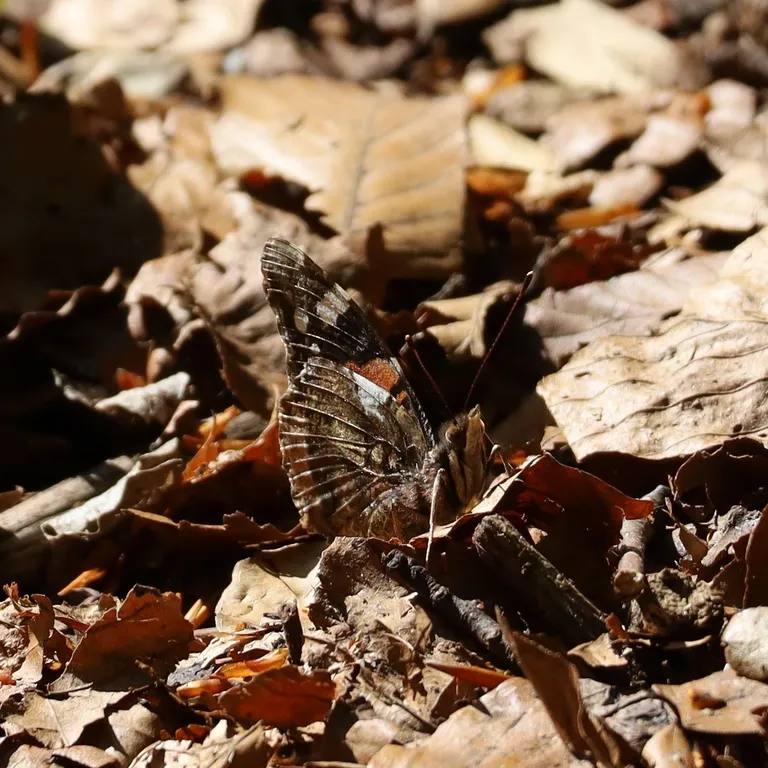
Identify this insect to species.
Vanessa atalanta
